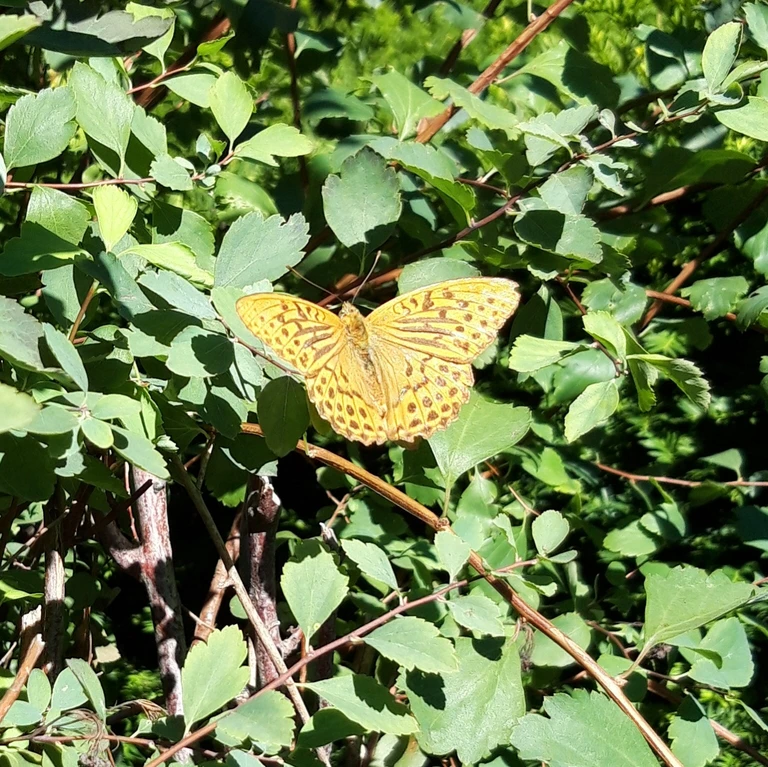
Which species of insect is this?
Argynnis paphia
